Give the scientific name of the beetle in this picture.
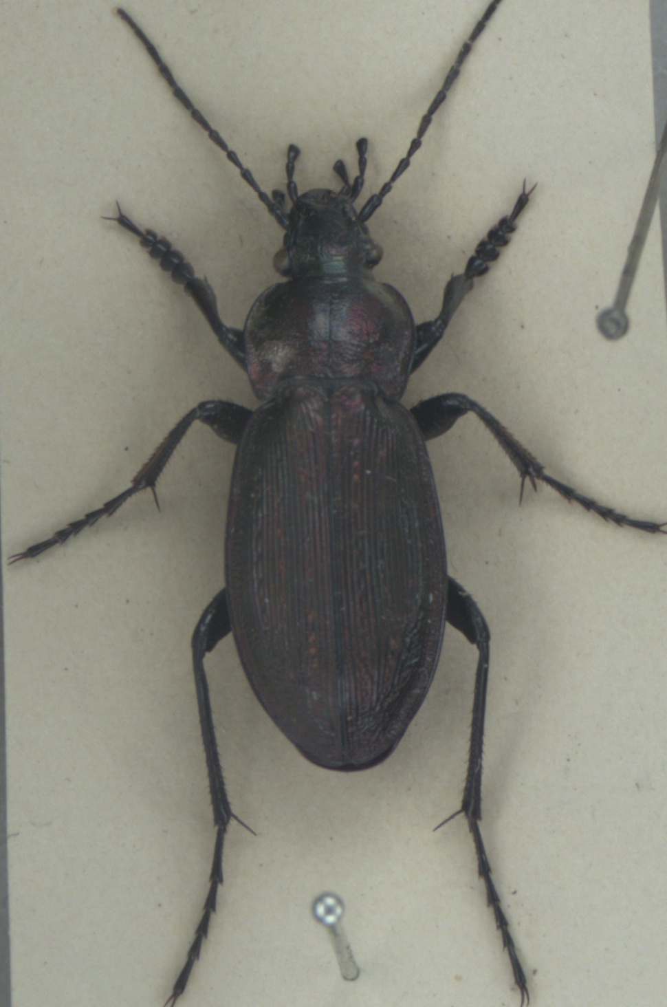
Carabus monilis
